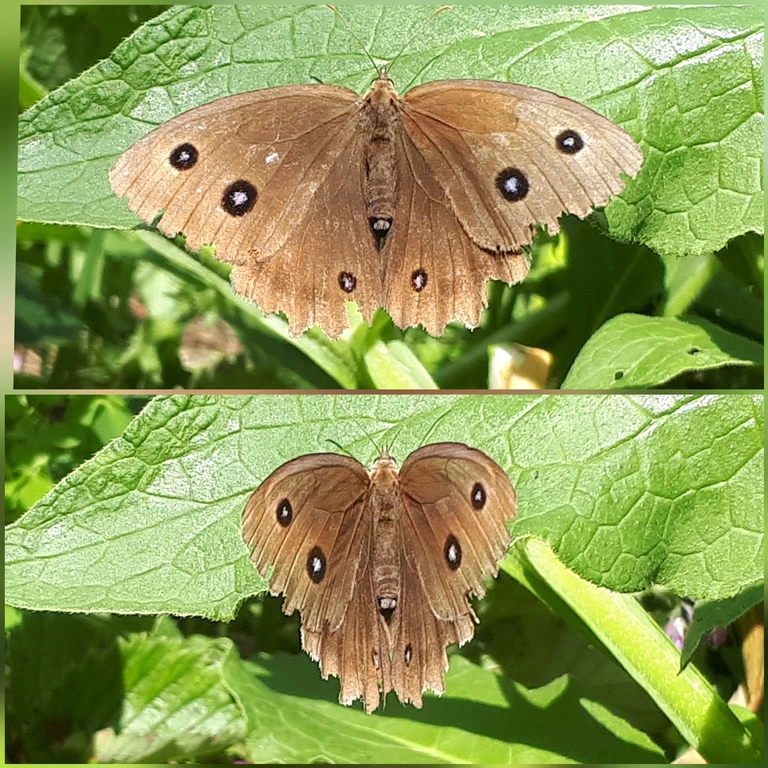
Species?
Minois dryas
